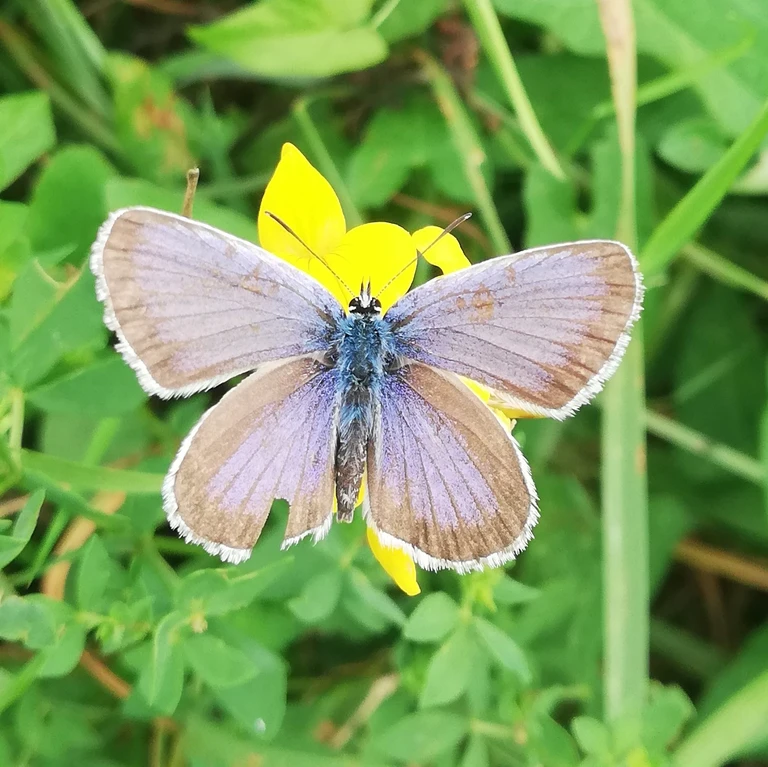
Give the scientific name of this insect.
Plebejus argus
